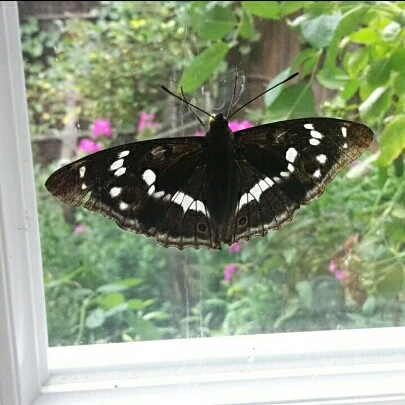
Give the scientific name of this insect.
Apatura iris
